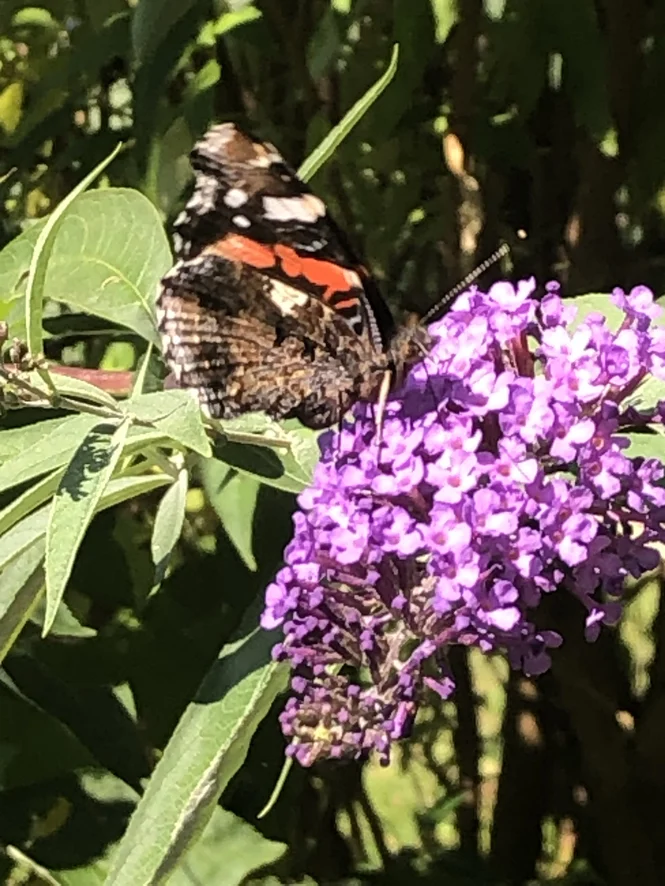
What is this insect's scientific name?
Vanessa atalanta
